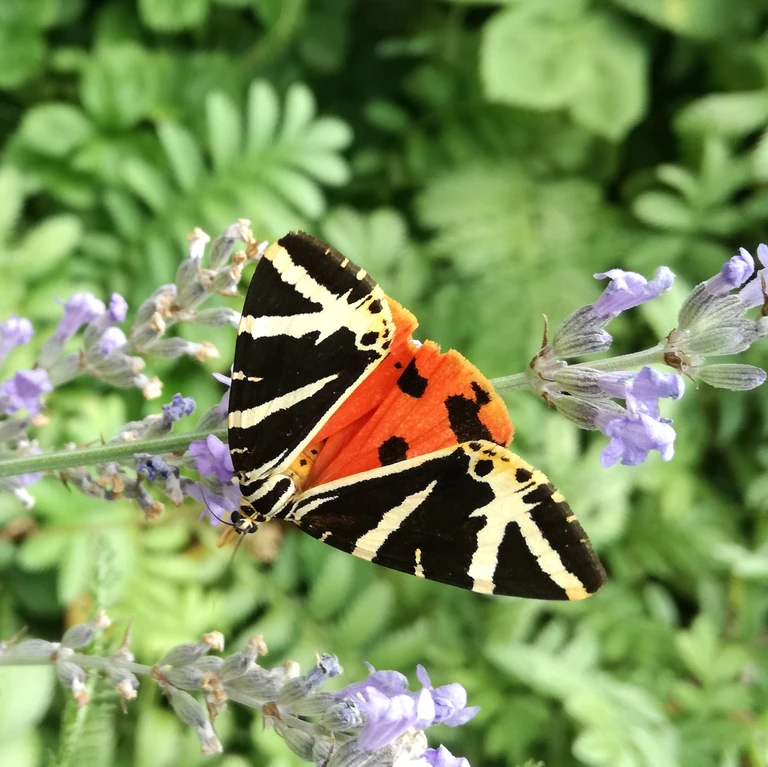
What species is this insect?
Euplagia quadripunctaria
